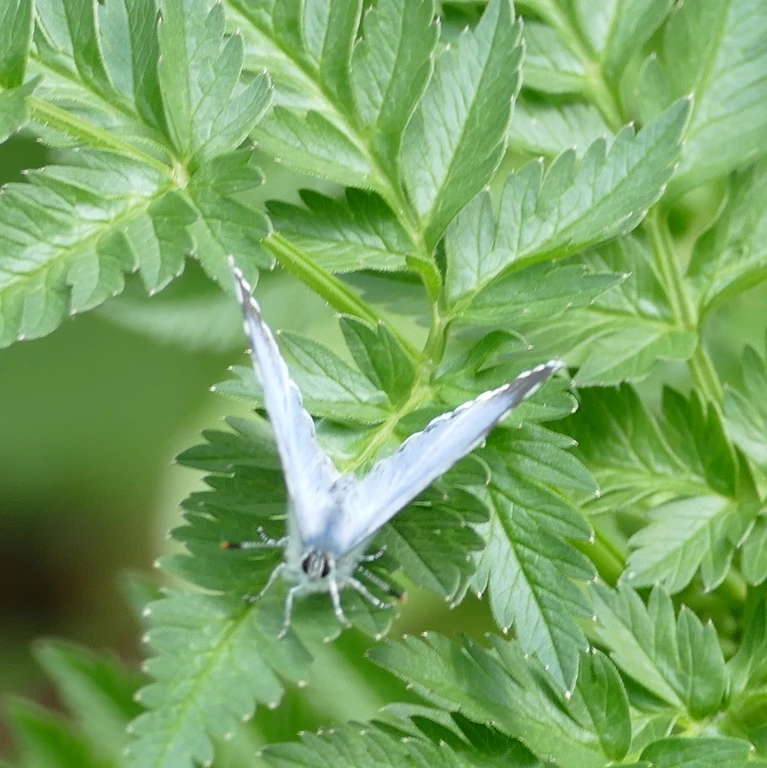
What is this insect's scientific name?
Celastrina argiolus
